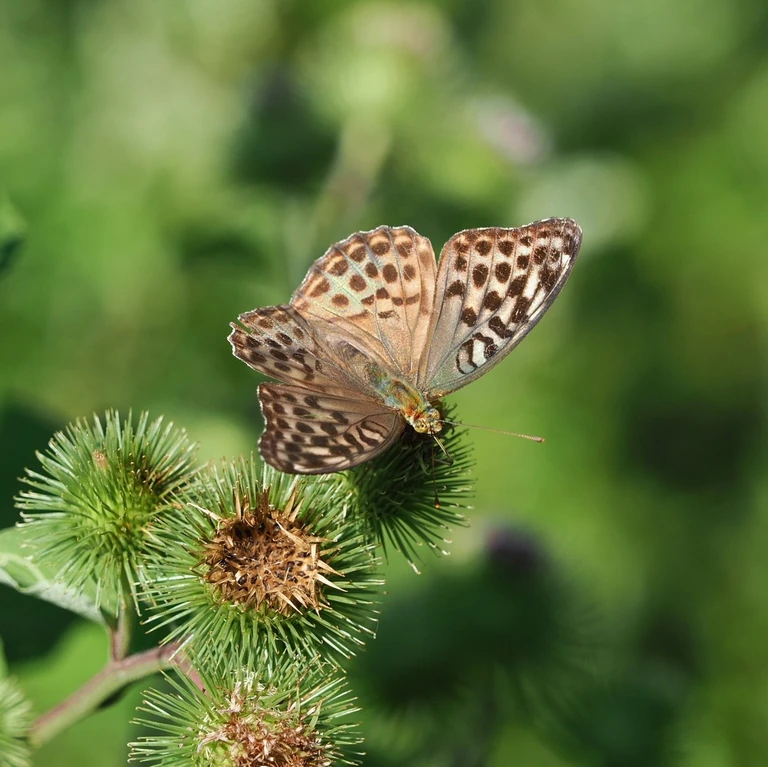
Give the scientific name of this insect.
Argynnis paphia
